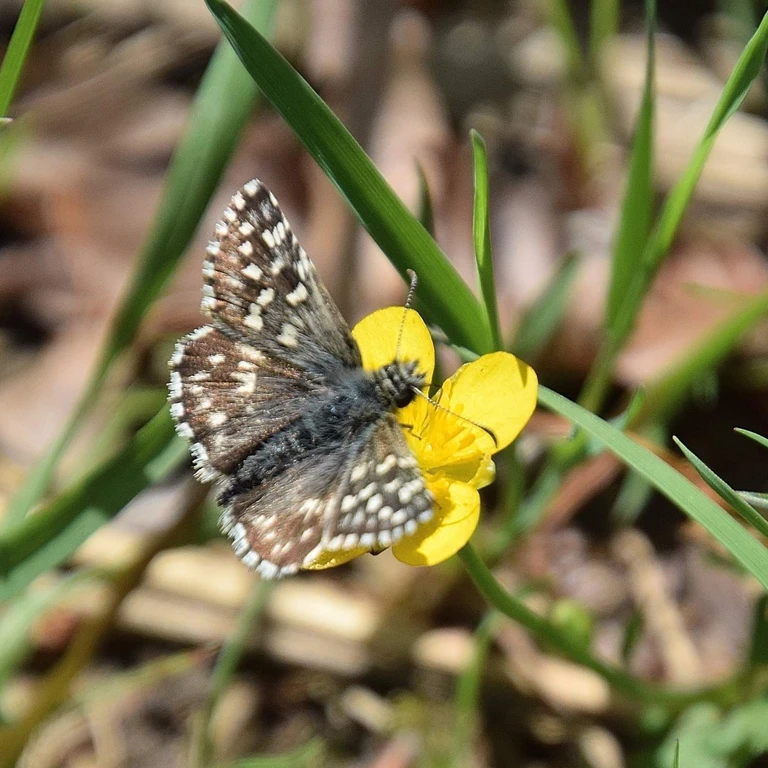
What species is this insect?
Pyrgus malvae
